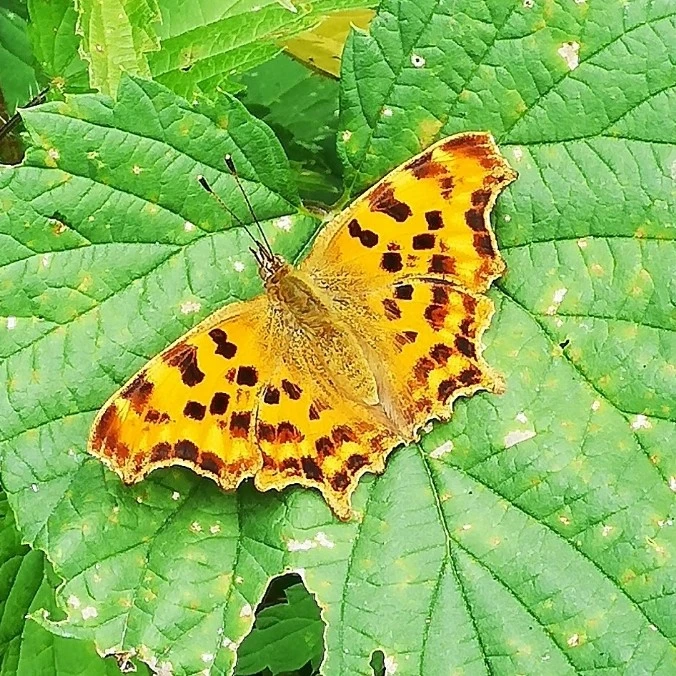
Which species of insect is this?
Polygonia c-album
